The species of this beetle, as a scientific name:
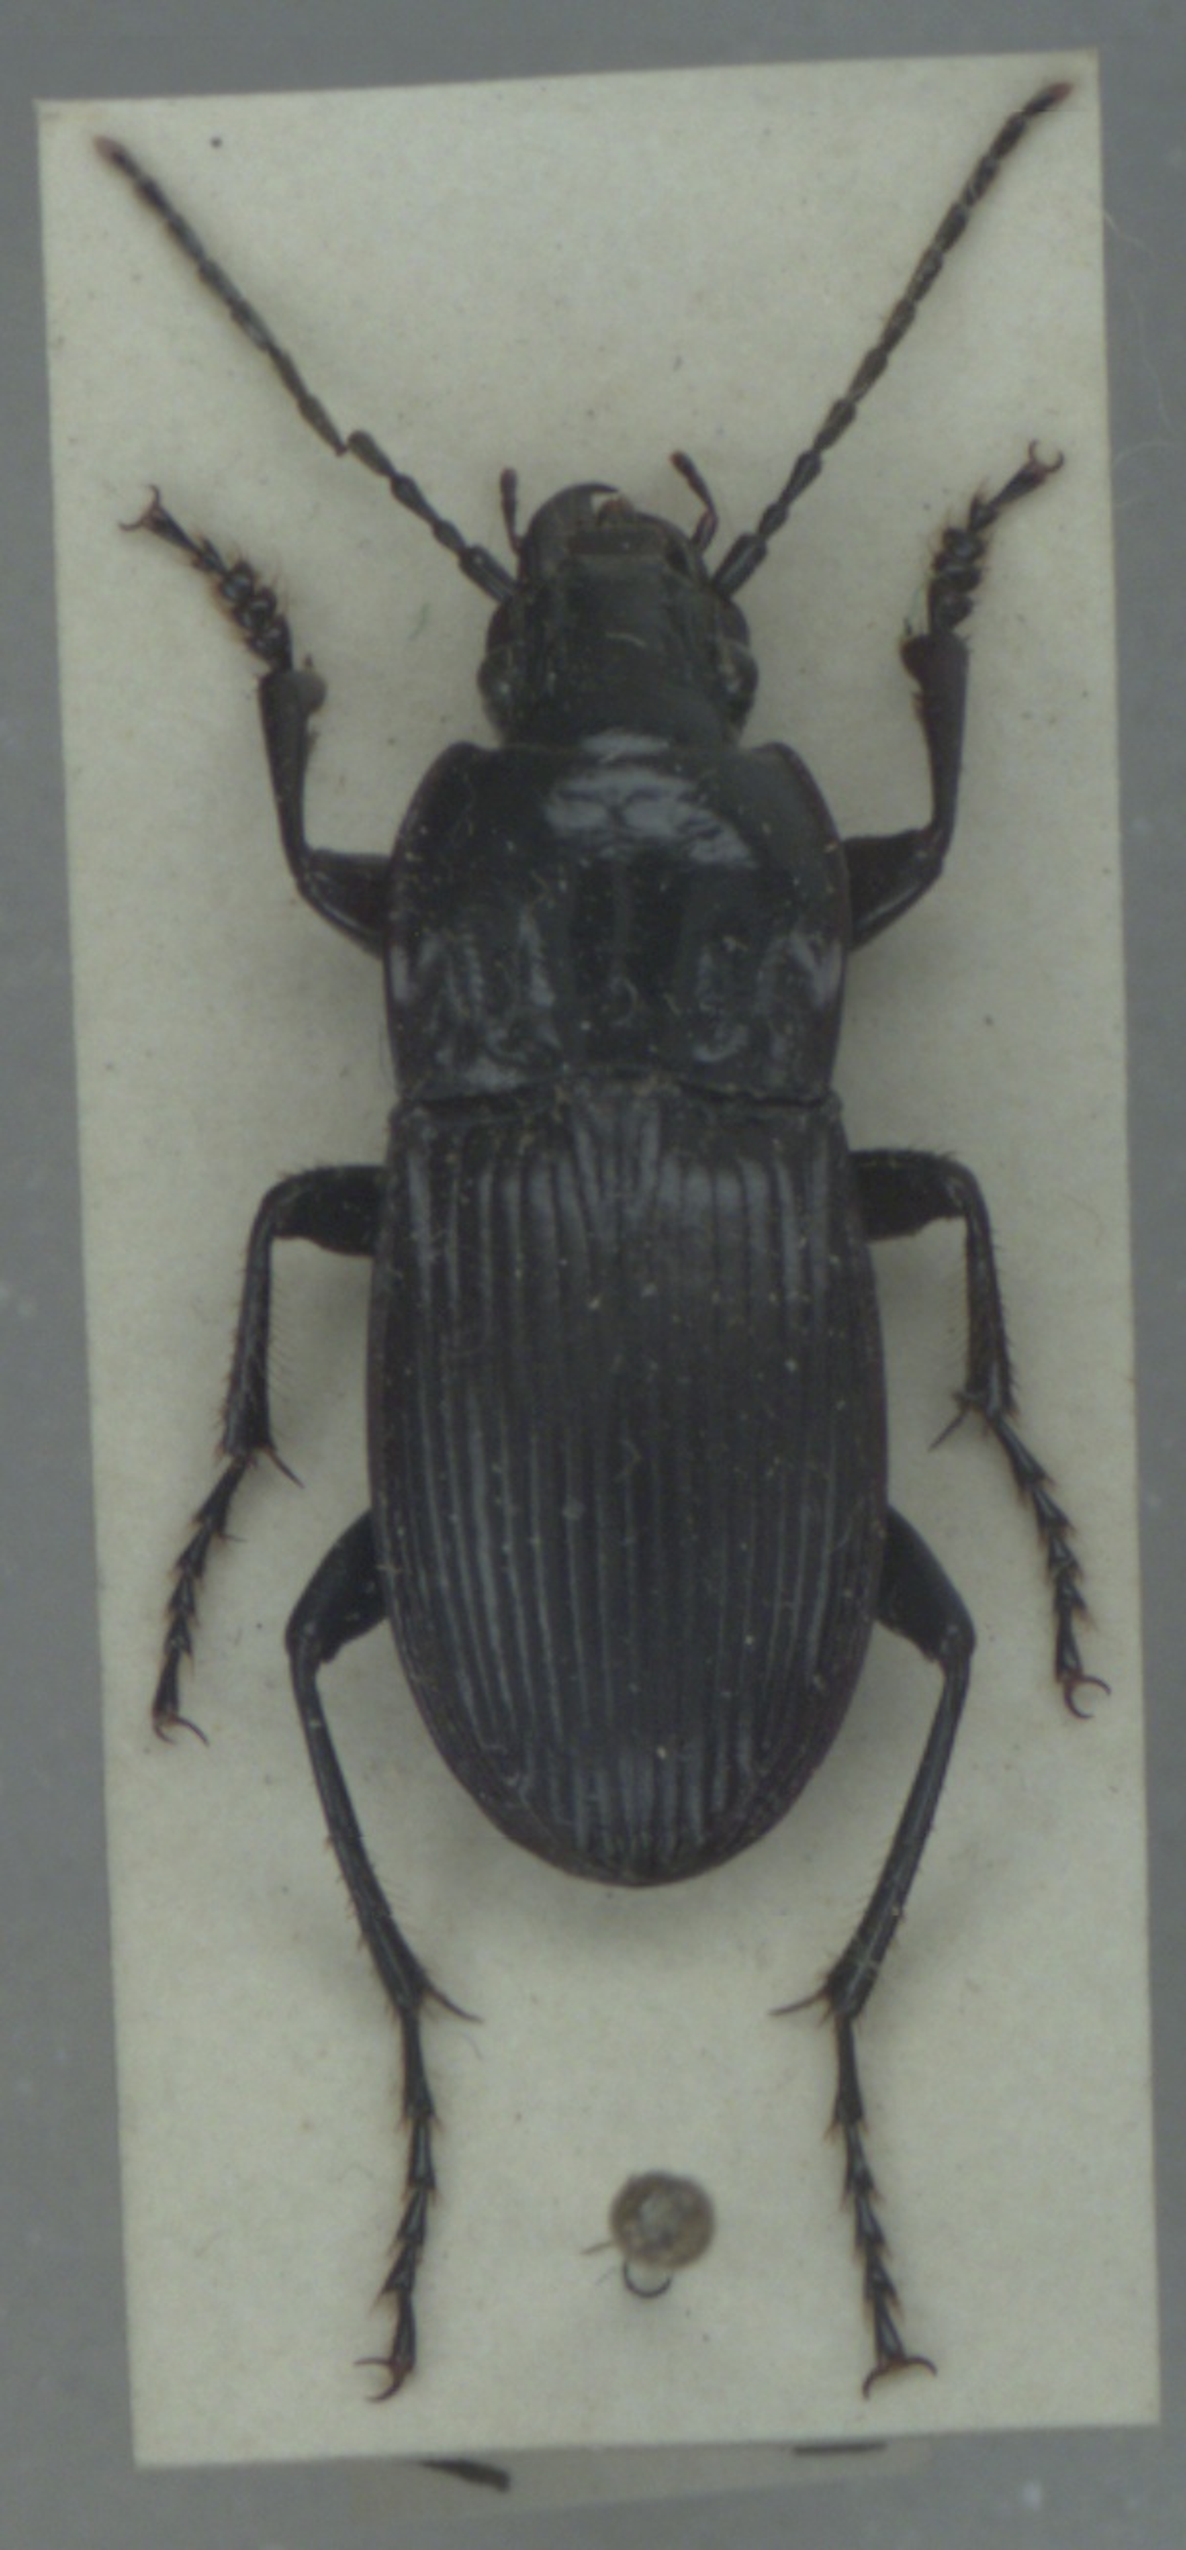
Abax parallelepipedus
